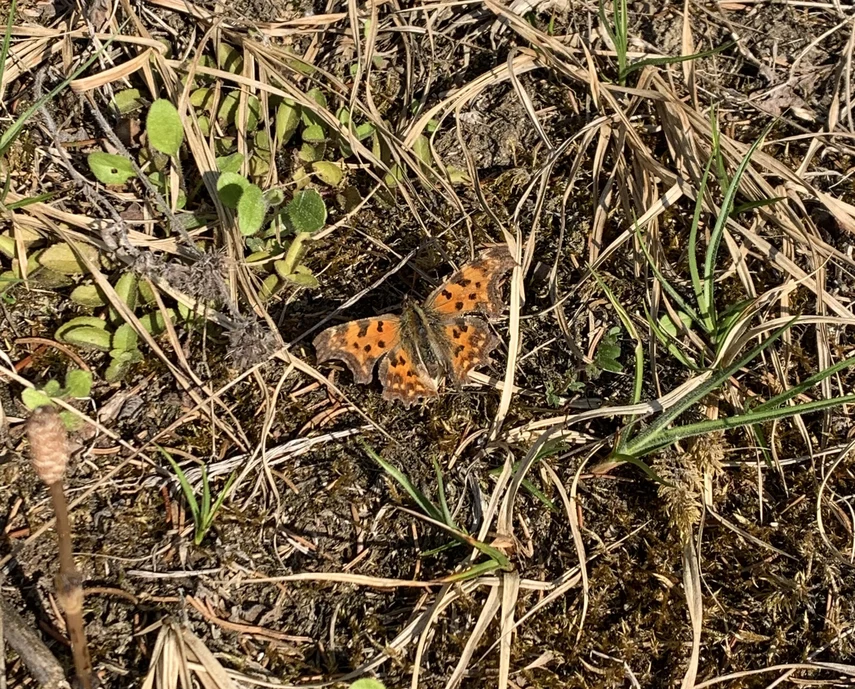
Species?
Polygonia c-album
